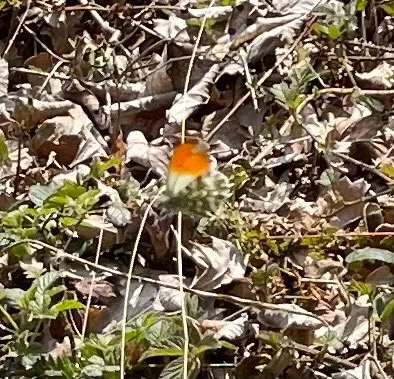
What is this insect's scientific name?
Anthocharis cardamines
